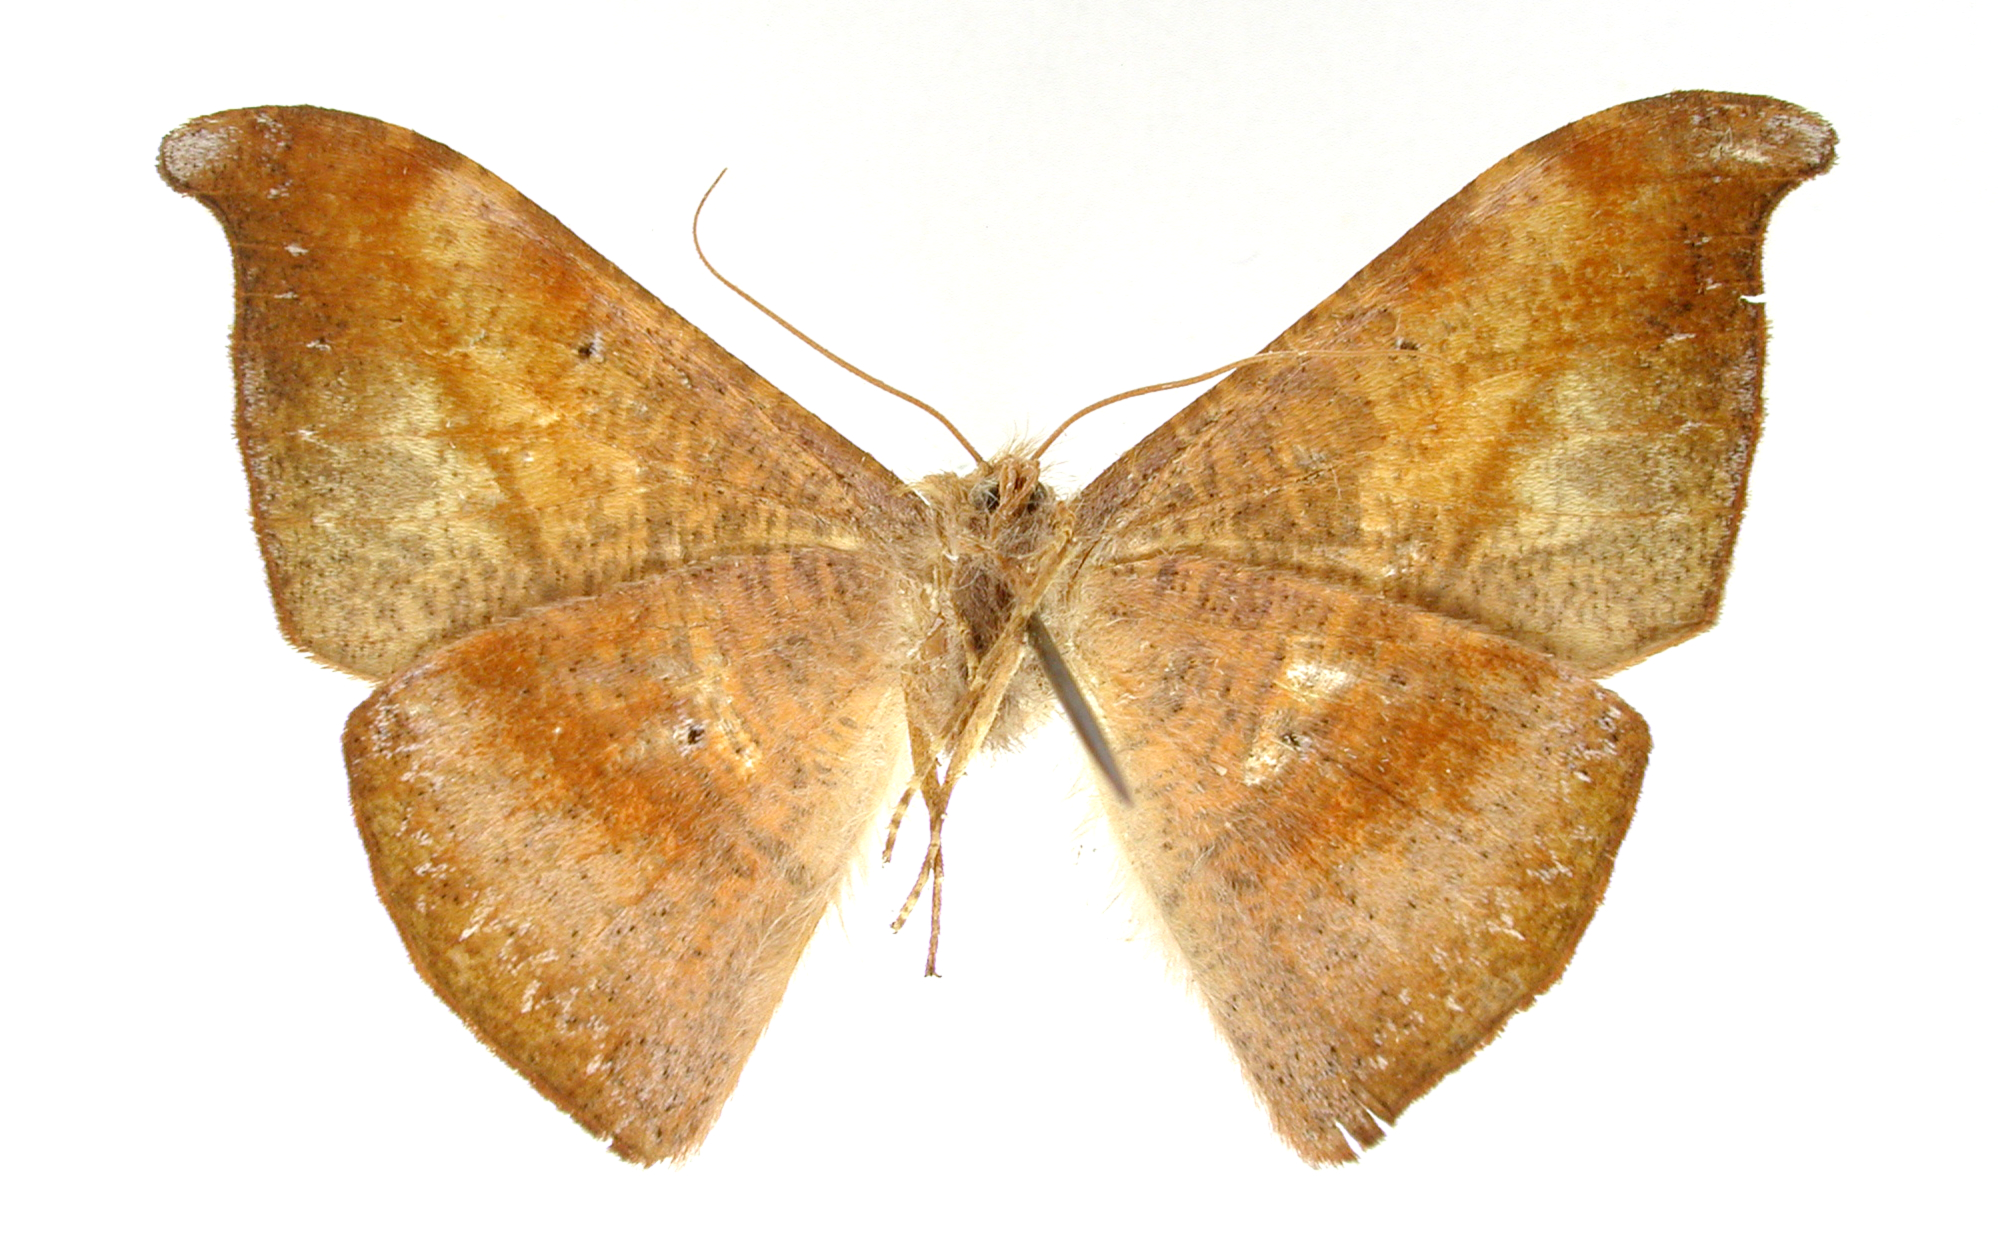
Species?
Microgonia fulvicolor
